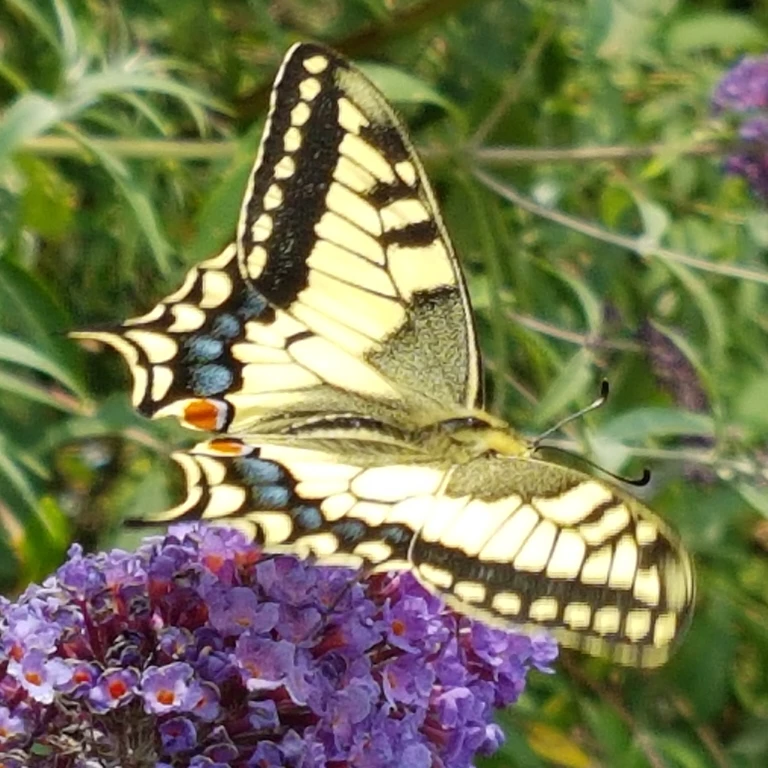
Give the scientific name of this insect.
Papilio machaon
